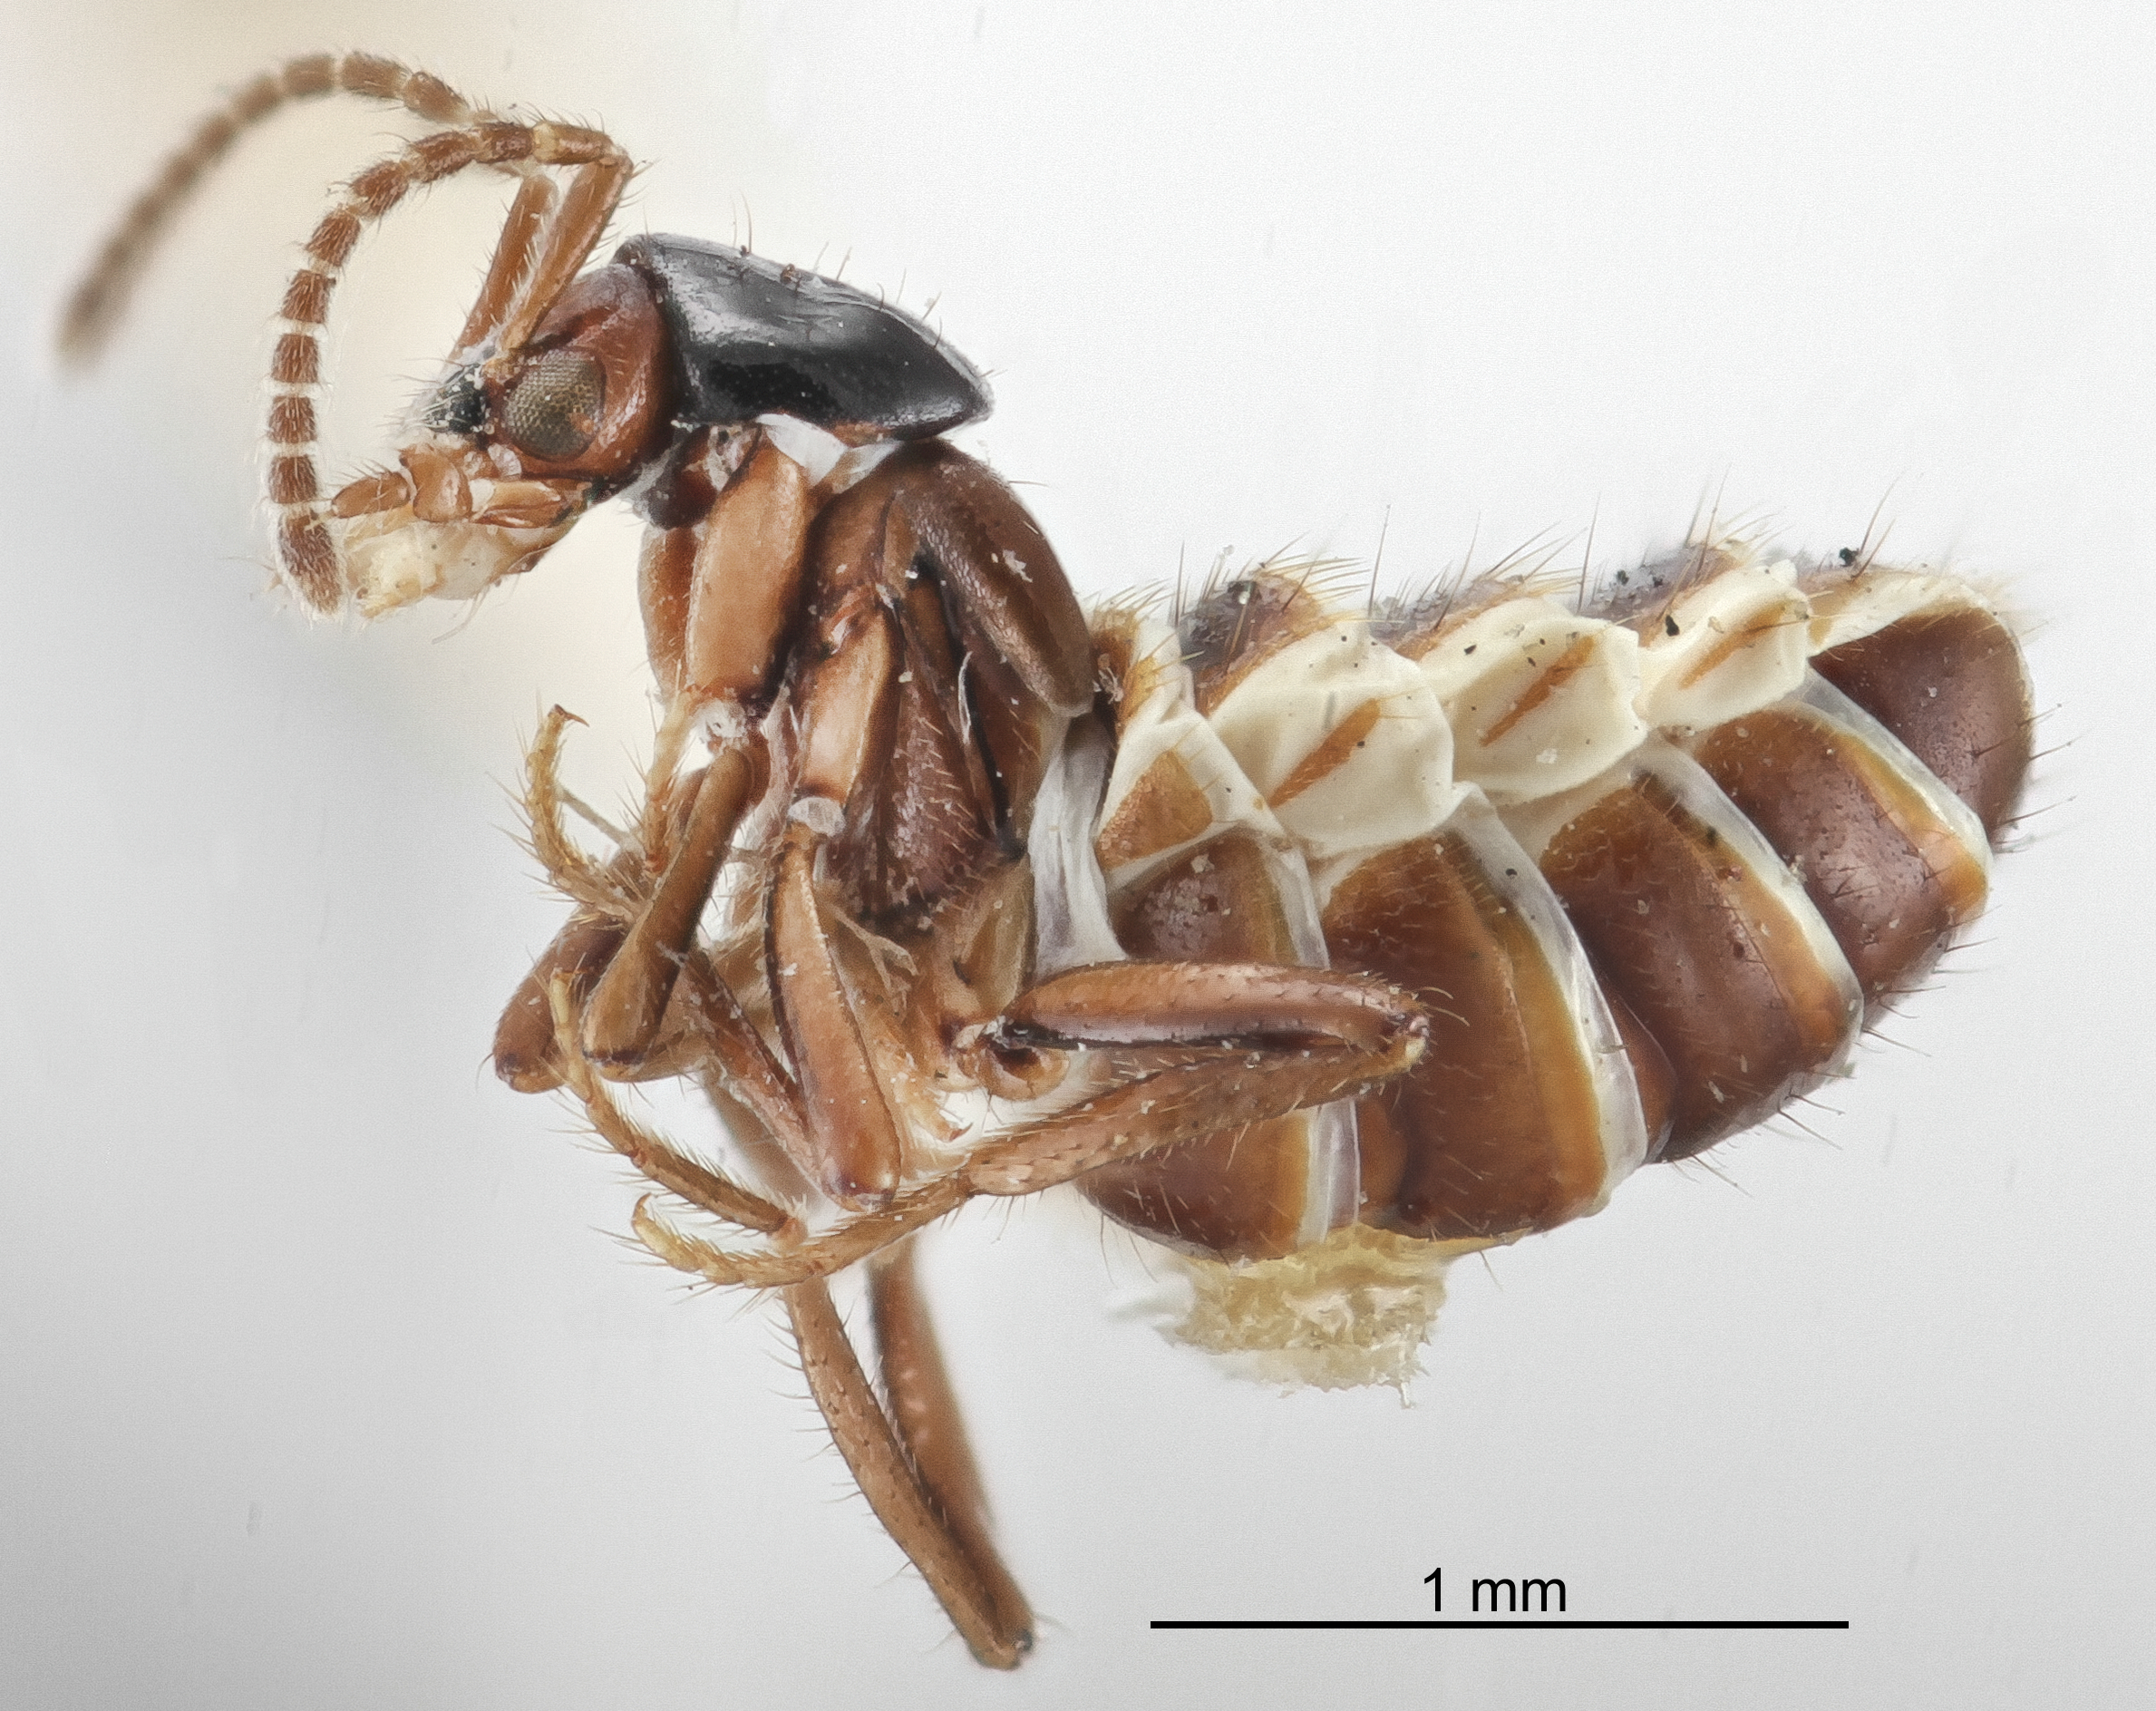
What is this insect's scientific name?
Termitogaster beniensis
